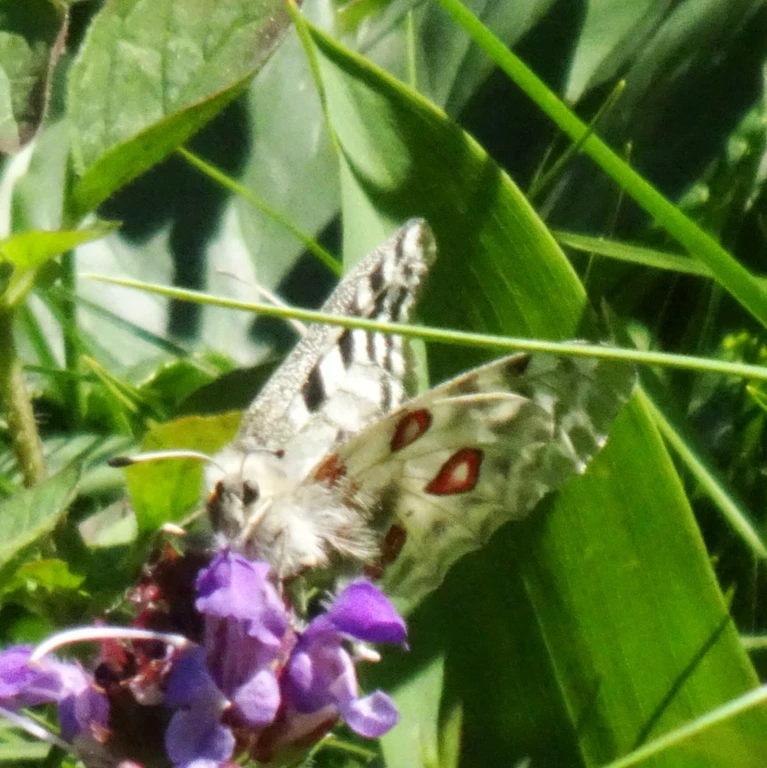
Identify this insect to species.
Parnassius apollo
